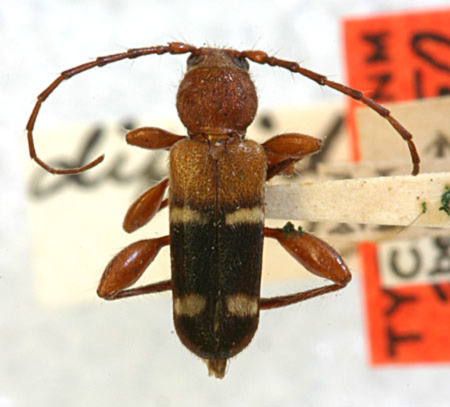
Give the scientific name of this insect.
Phymatodes diffidens (also Phymatodes varius)
